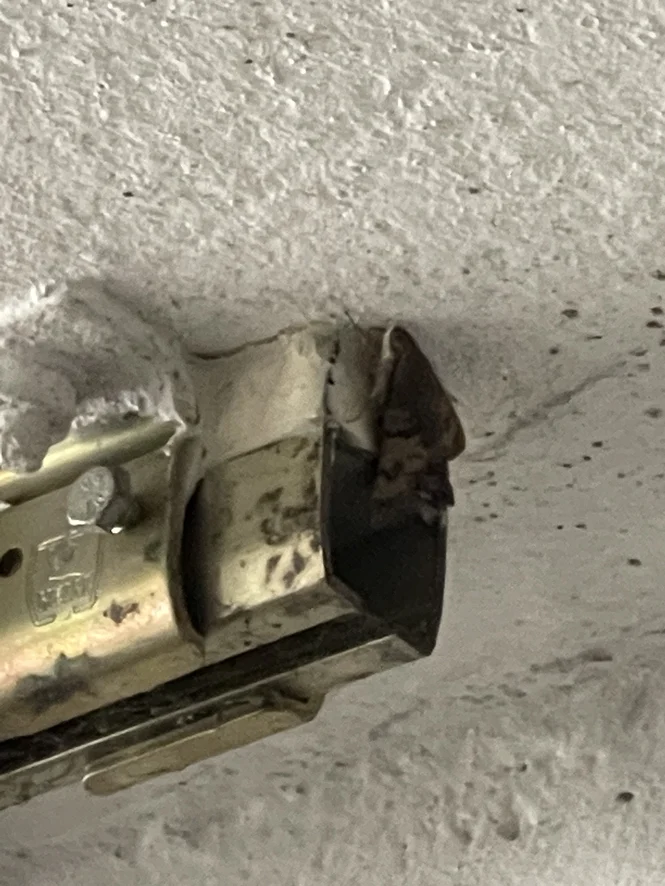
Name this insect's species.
Macroglossum stellatarum
